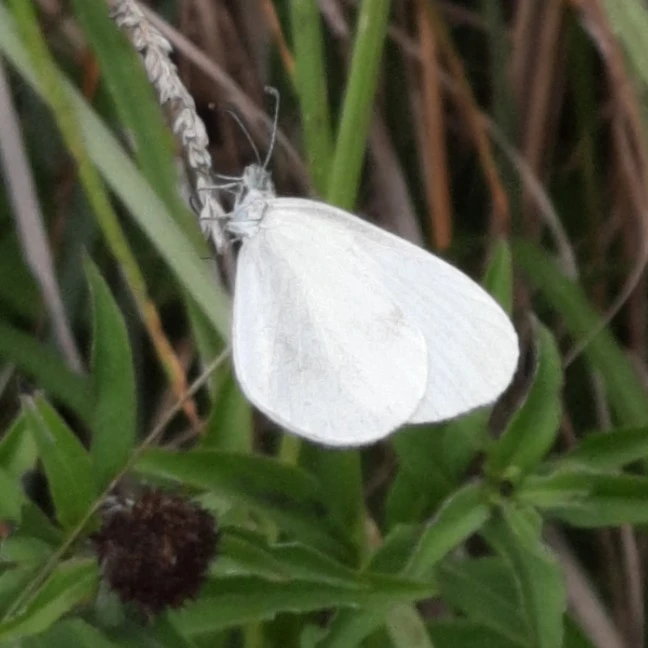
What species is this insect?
Leptidea sinapis/juvernica
